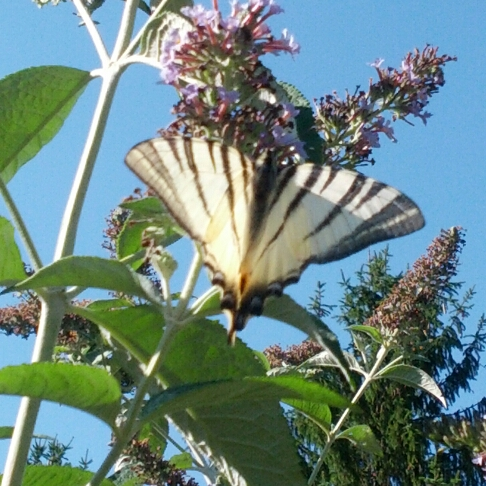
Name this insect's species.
Iphiclides podalirius
